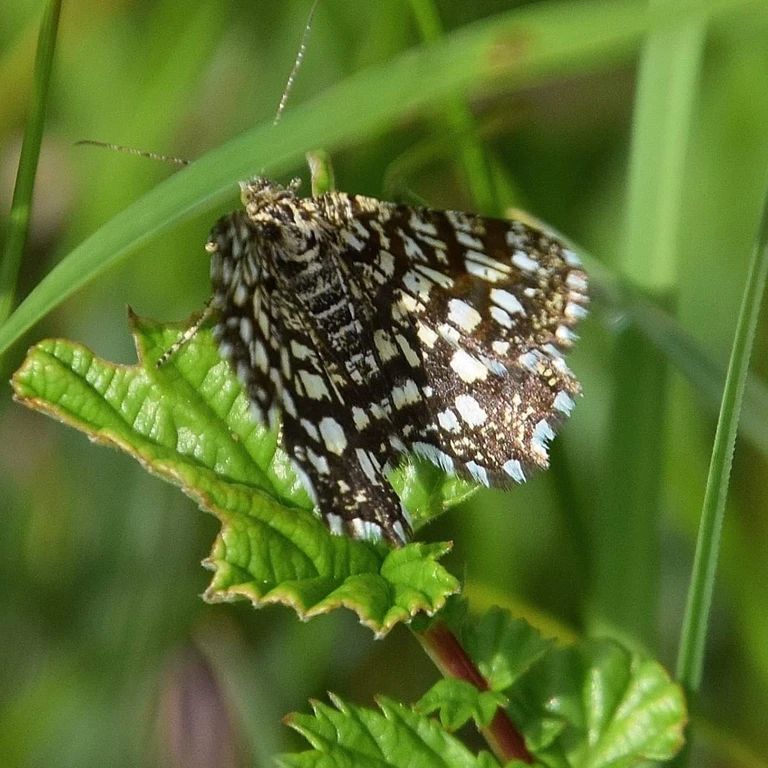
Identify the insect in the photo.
Chiasmia clathrata
